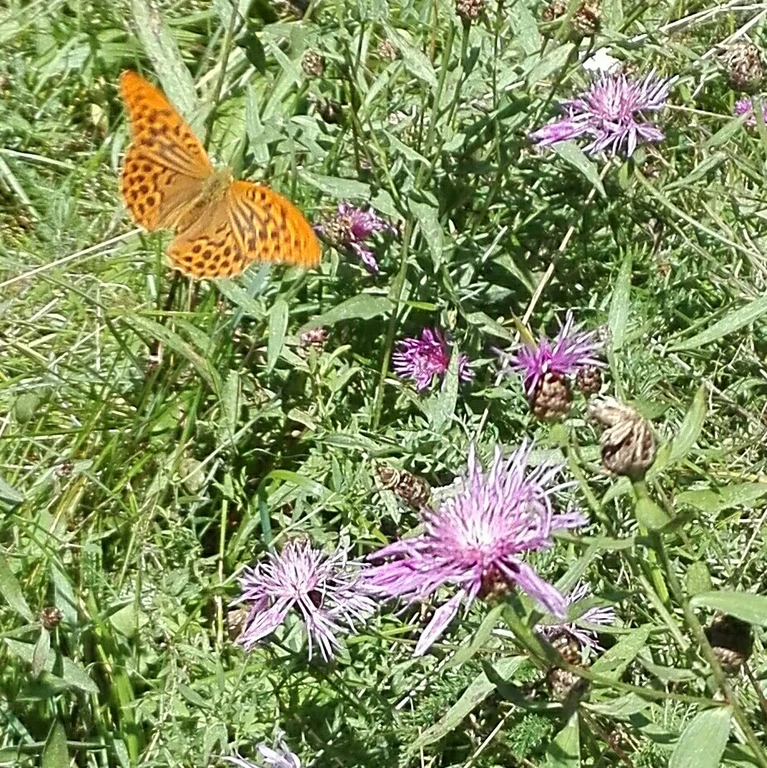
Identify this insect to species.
Argynnis paphia
